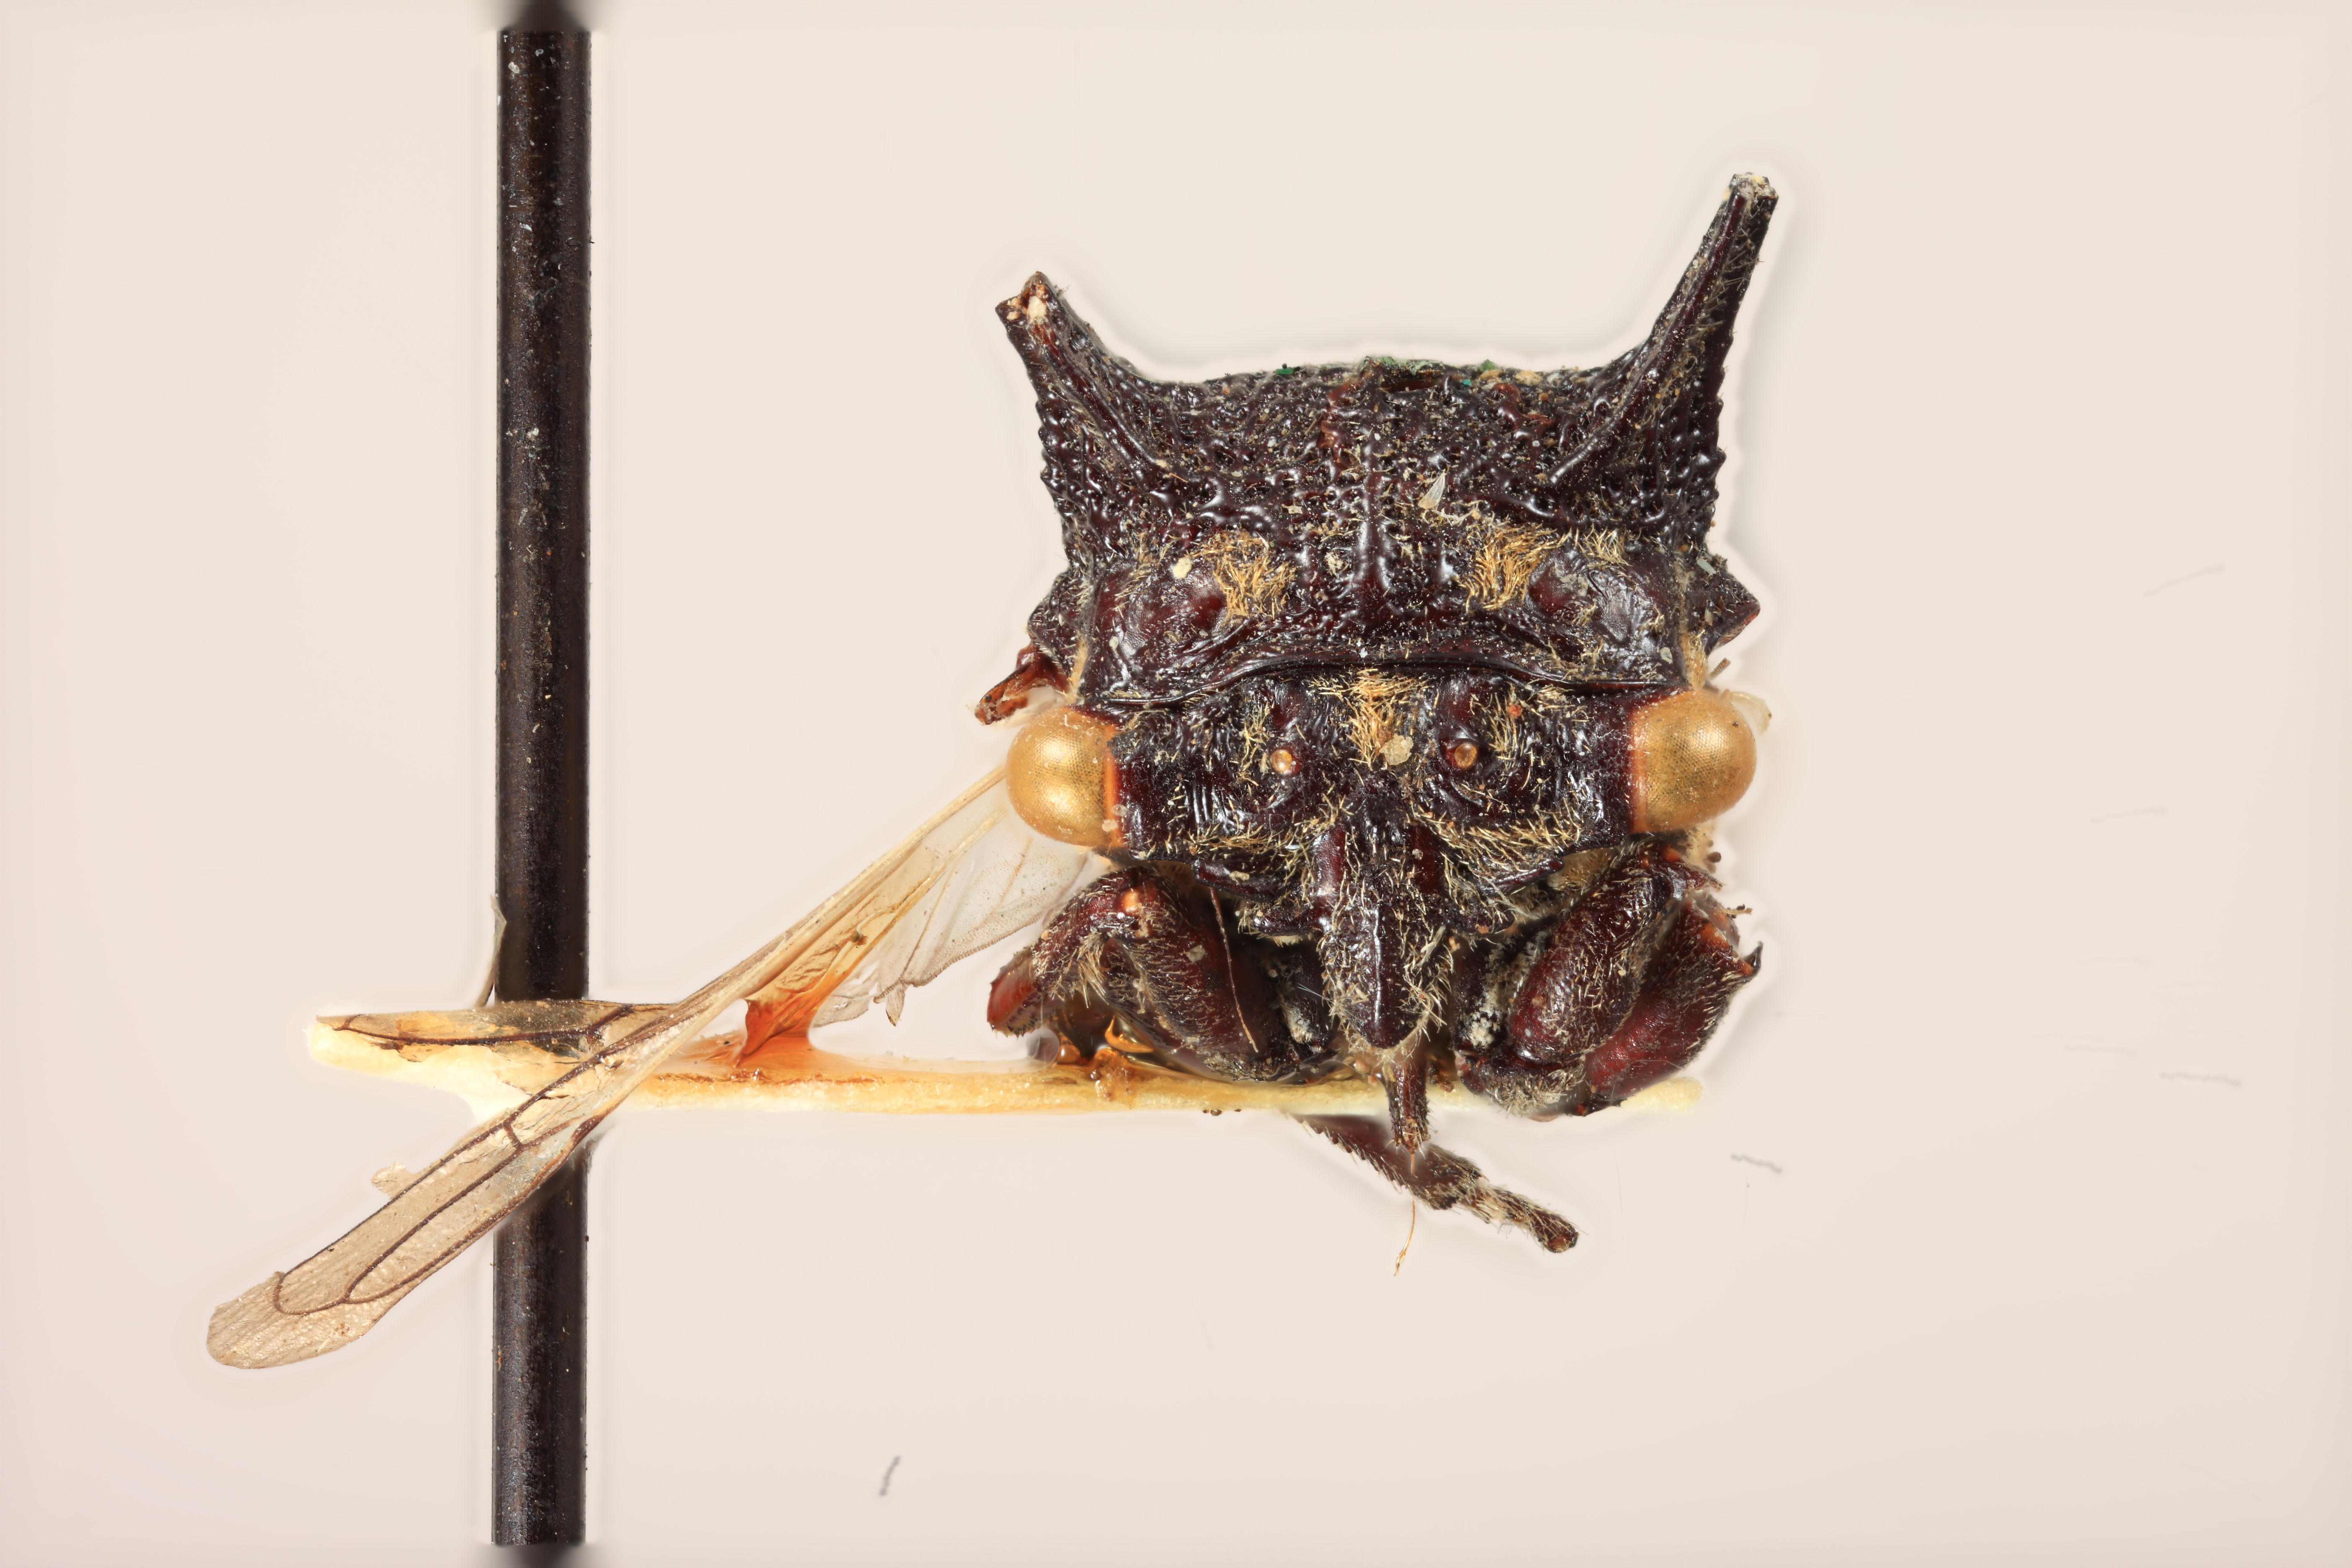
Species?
Sarantus australensis
